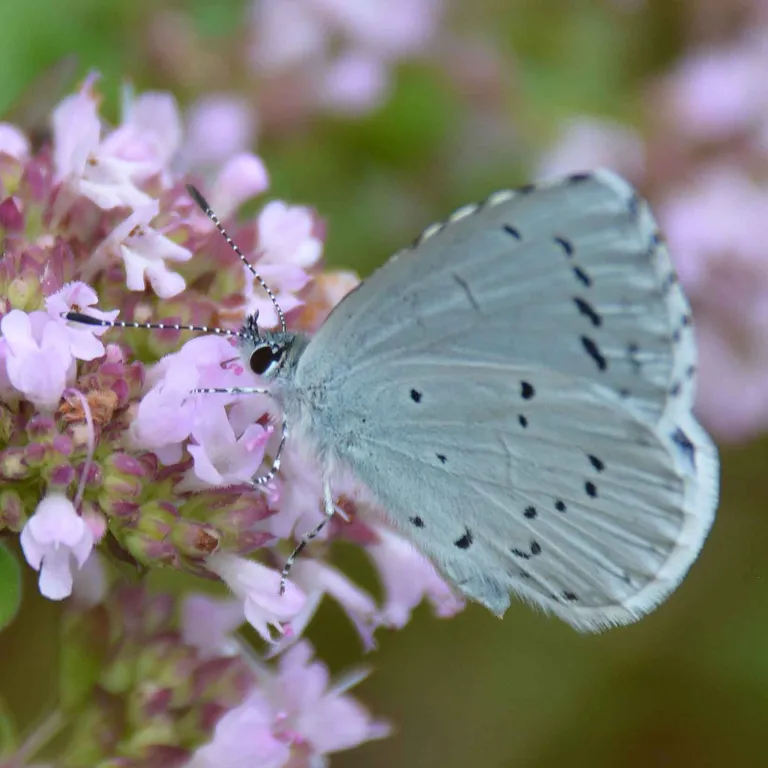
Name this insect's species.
Celastrina argiolus
